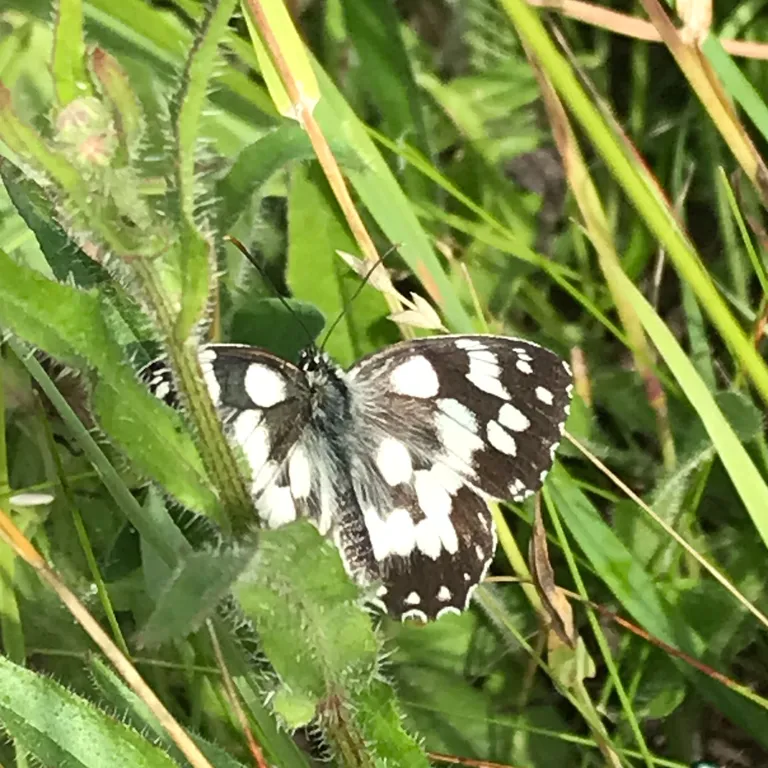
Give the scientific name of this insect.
Melanargia galathea
